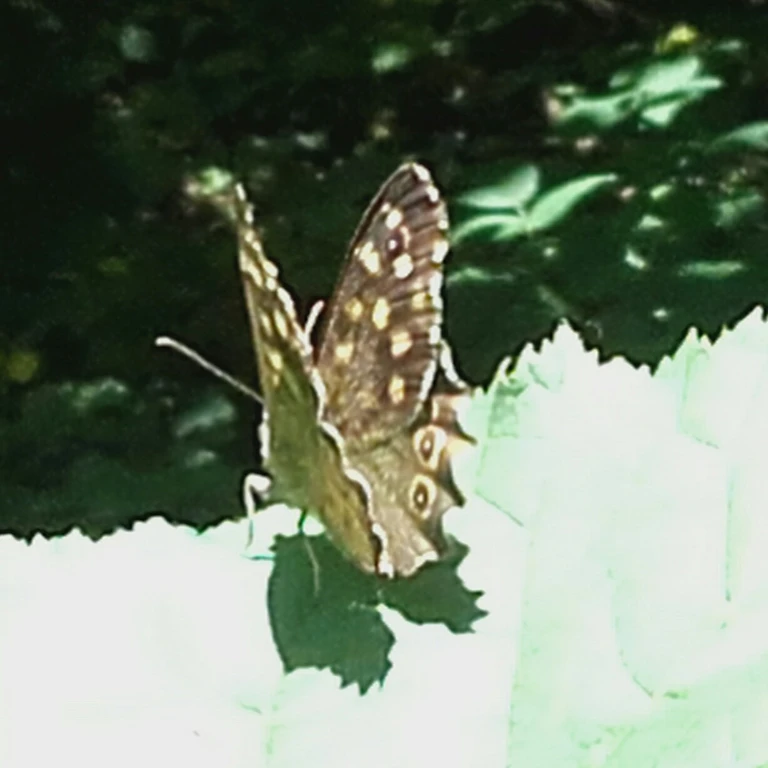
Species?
Pararge aegeria
